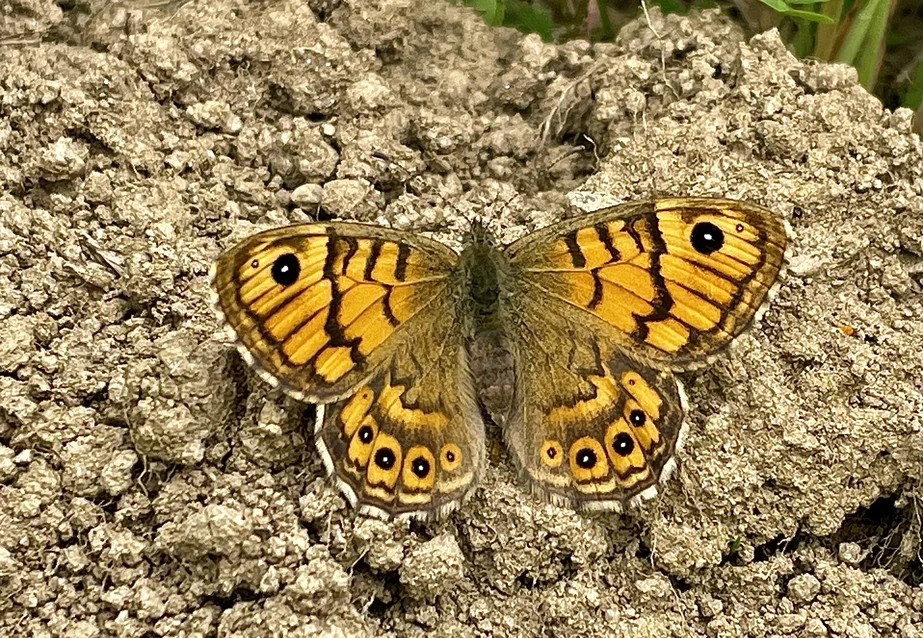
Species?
Lasiommata megera (also Pararge megera)
